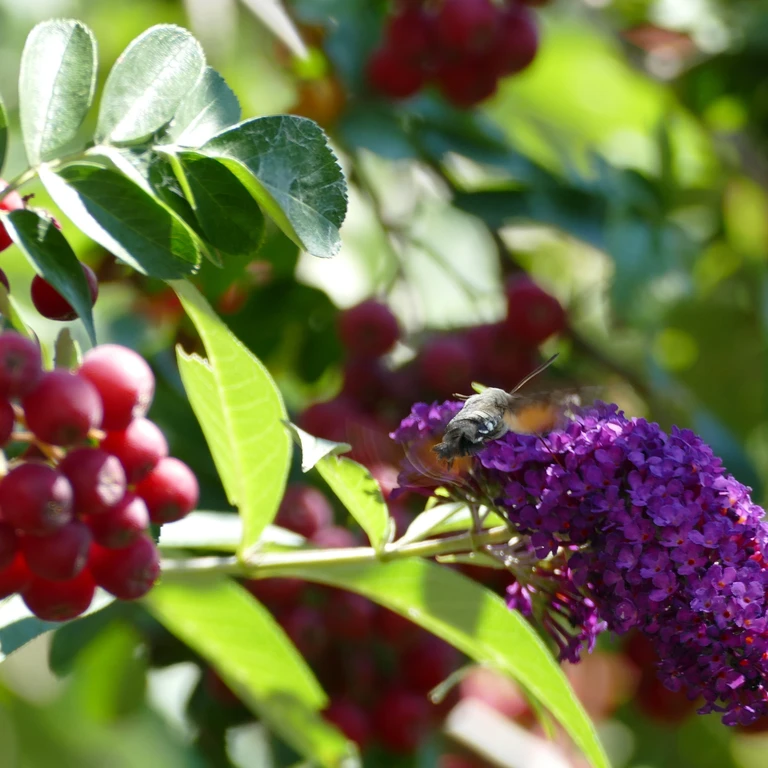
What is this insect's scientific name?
Macroglossum stellatarum
